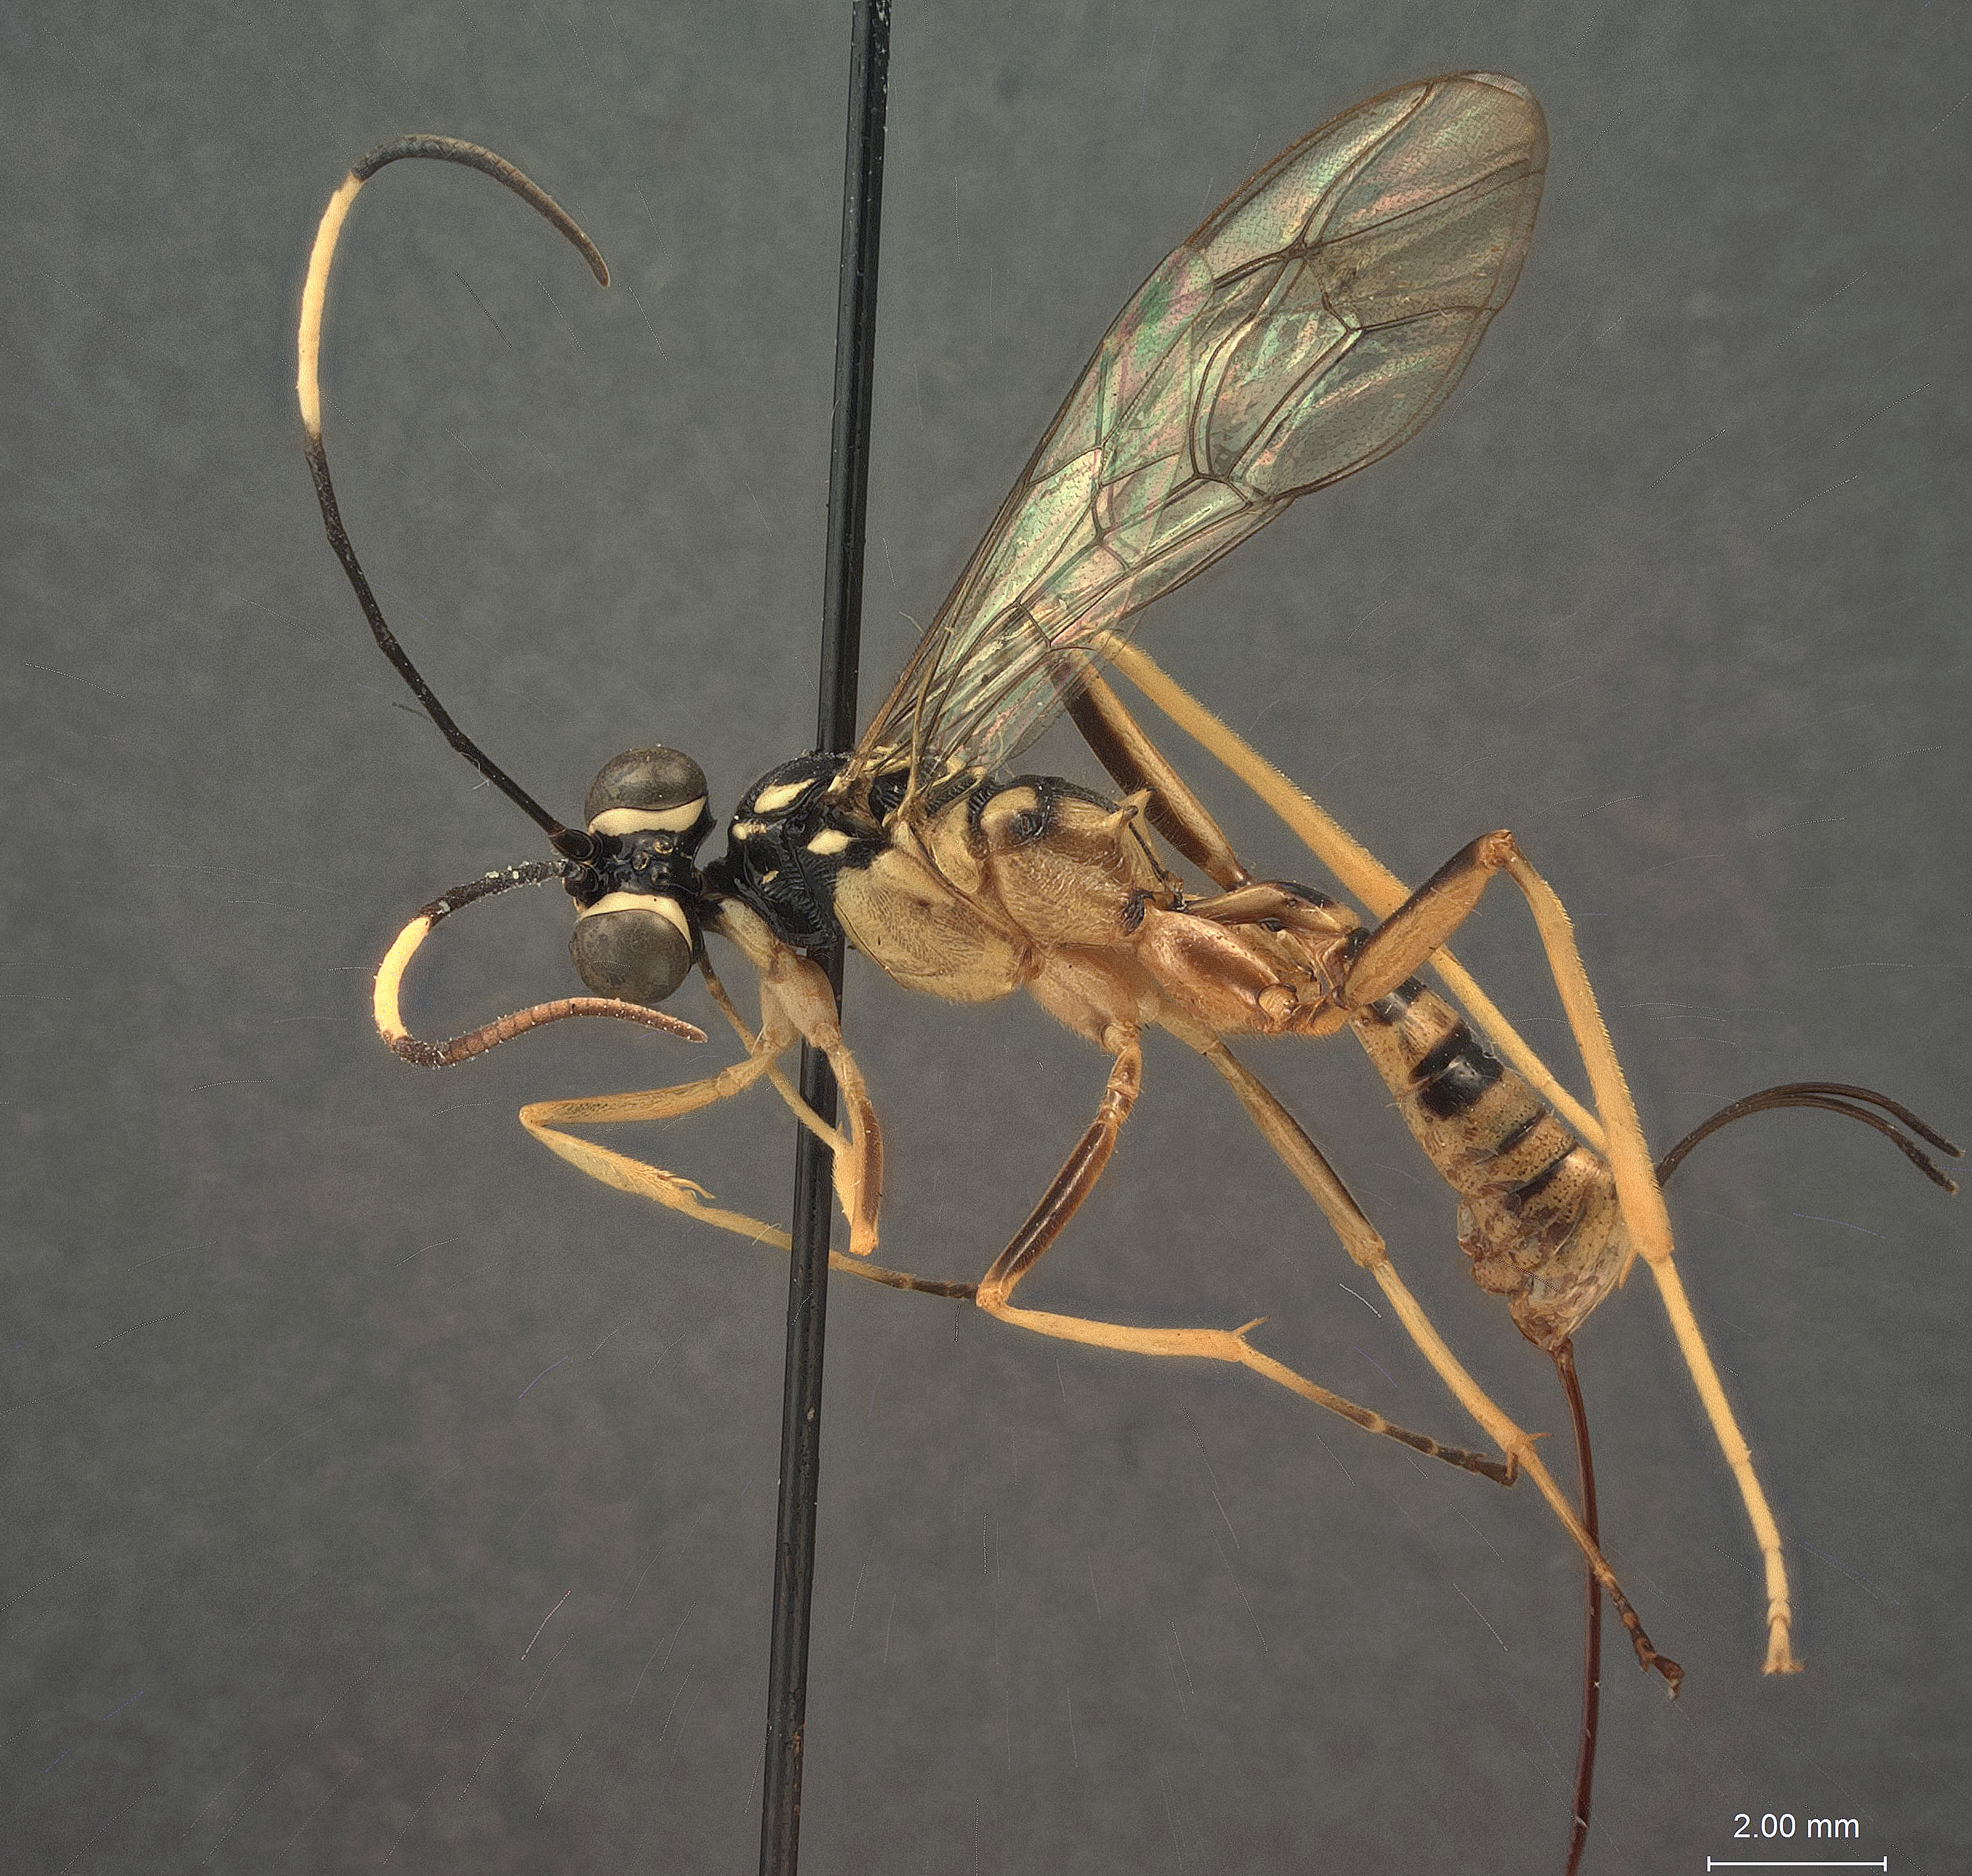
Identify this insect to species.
Cryptanura mediostrigosa
